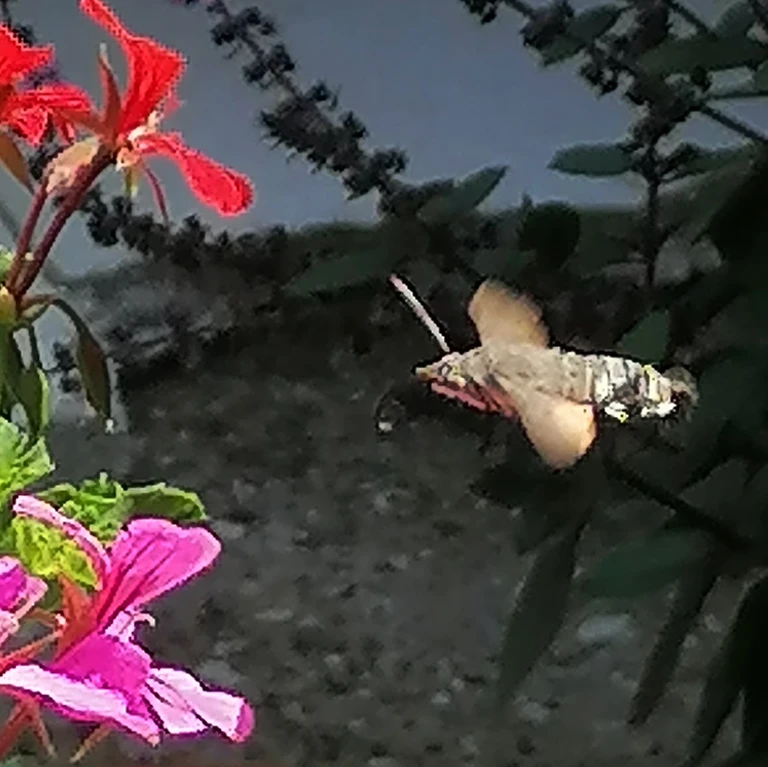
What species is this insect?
Macroglossum stellatarum
